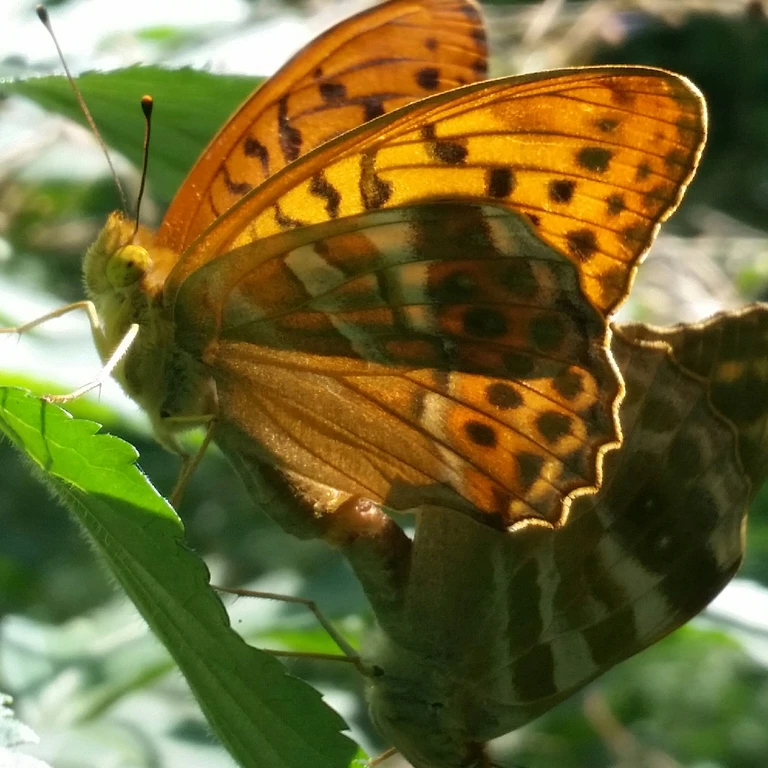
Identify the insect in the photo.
Argynnis paphia
